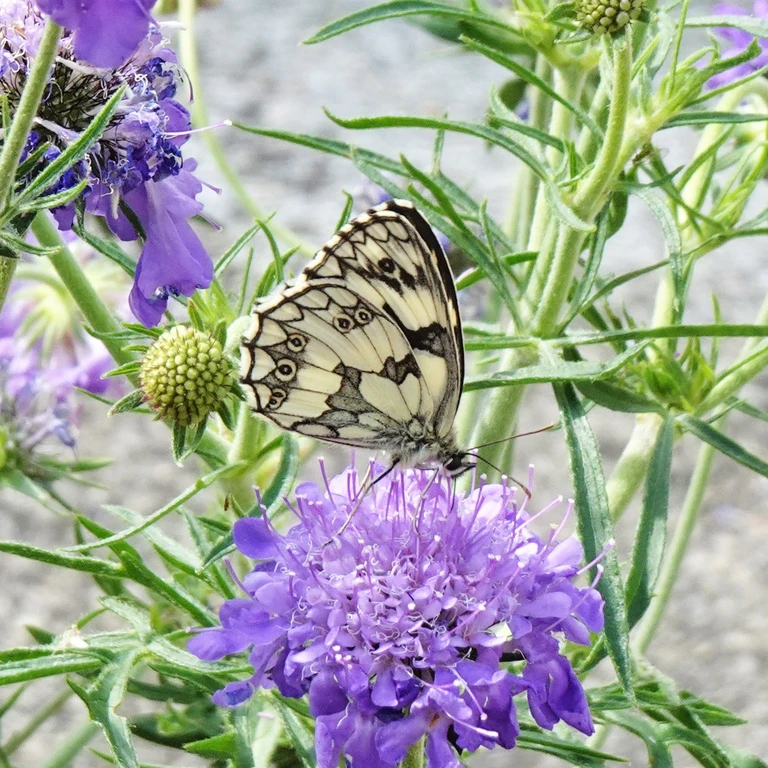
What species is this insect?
Melanargia galathea
